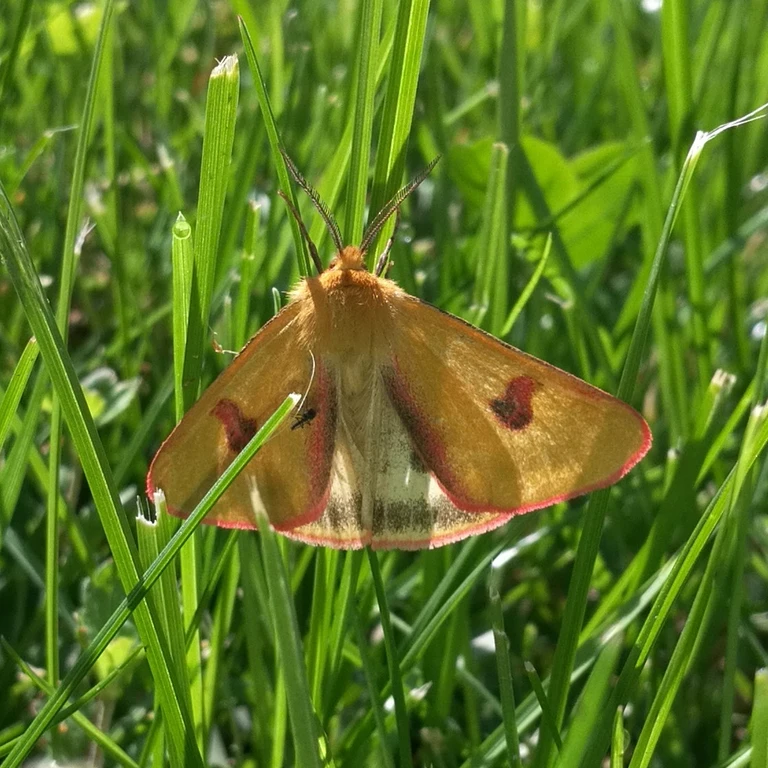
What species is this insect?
Diacrisia sannio
